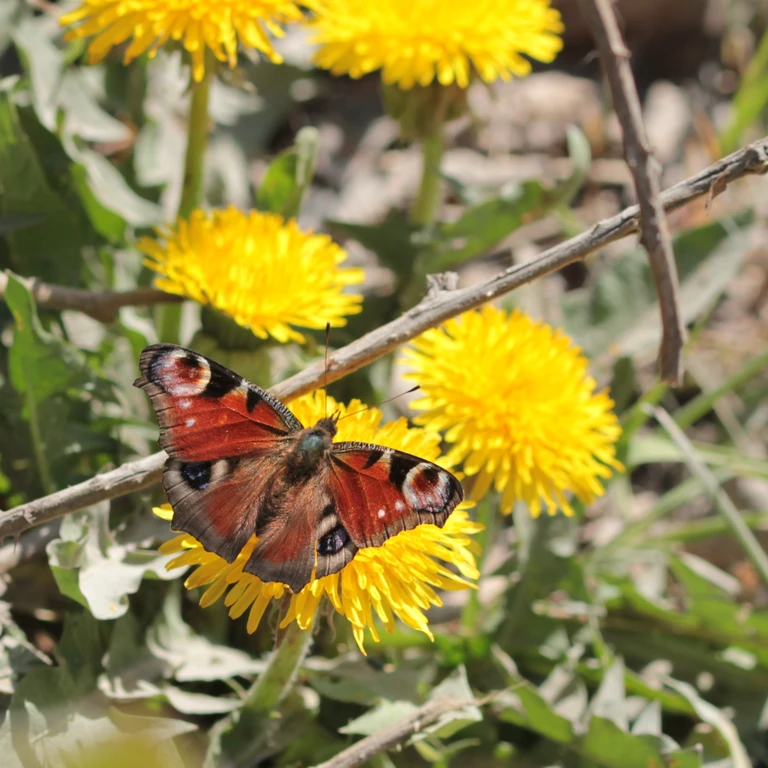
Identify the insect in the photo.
Aglais io
